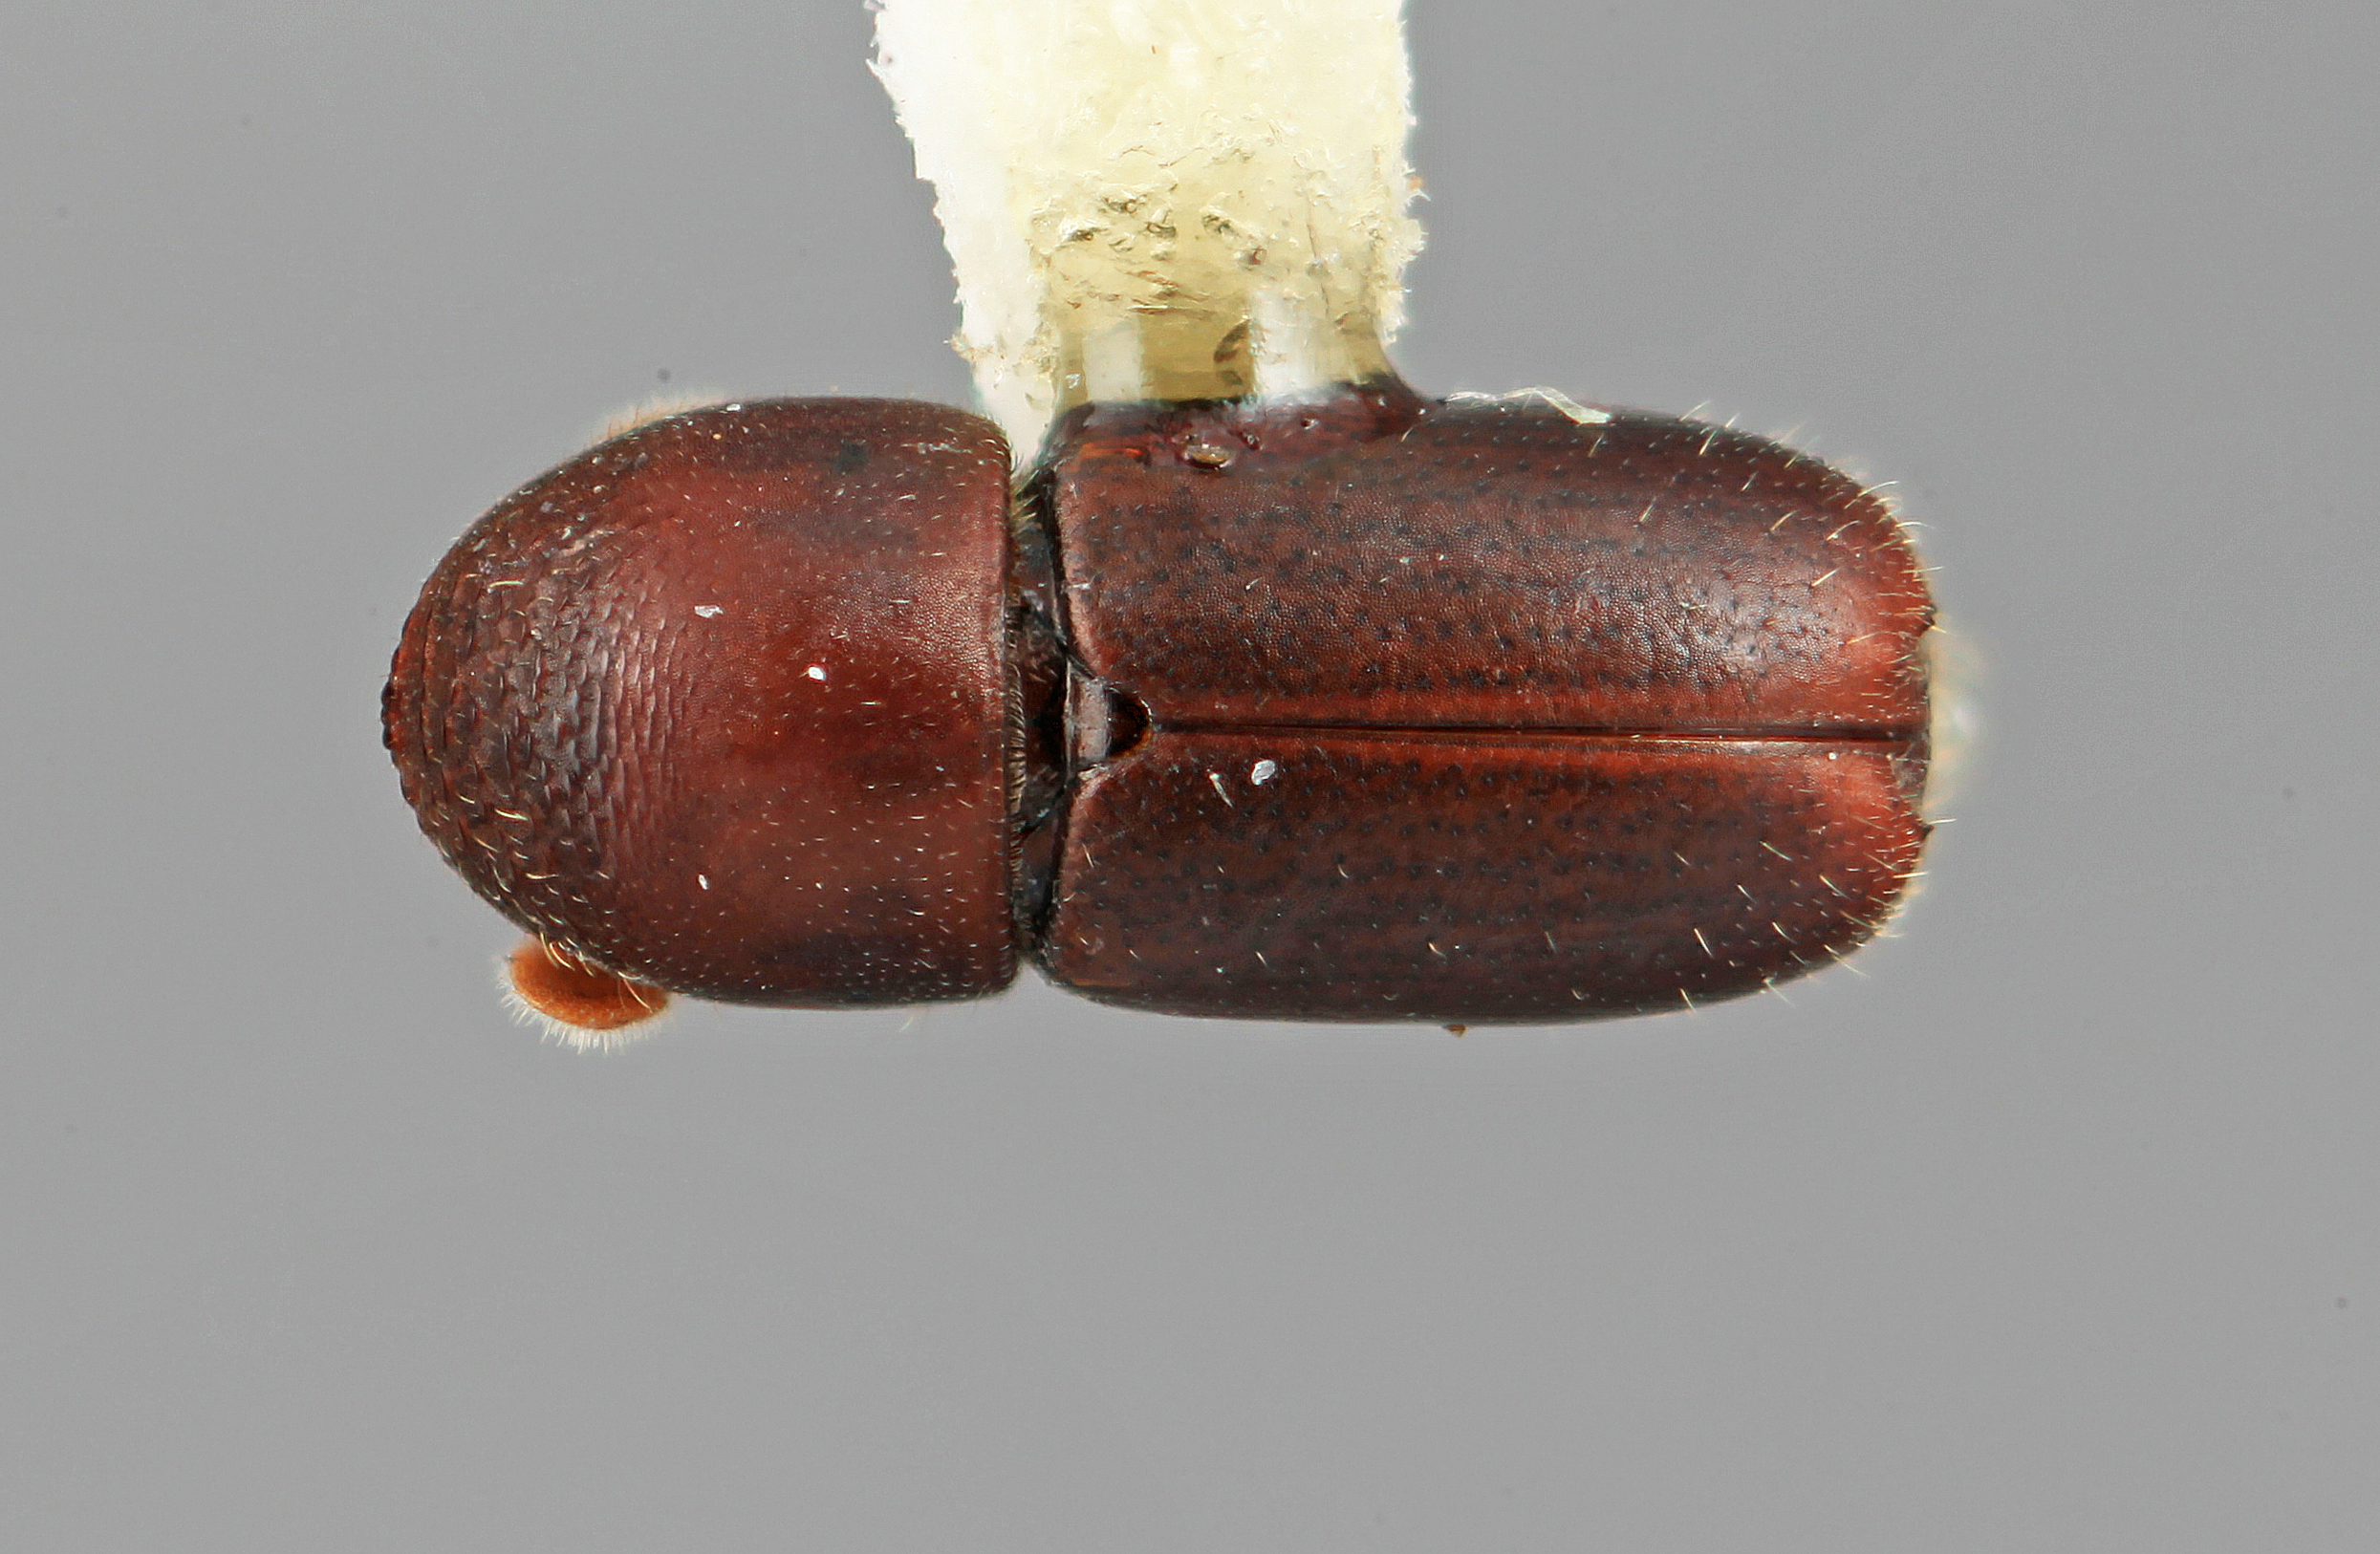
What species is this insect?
Microcorthylus umbratus
